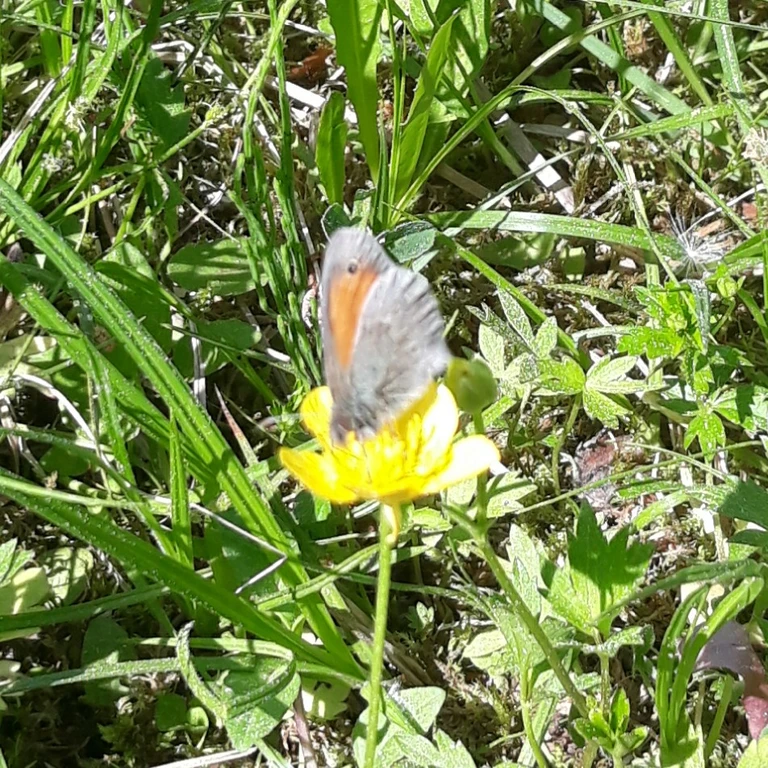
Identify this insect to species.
Coenonympha pamphilus
